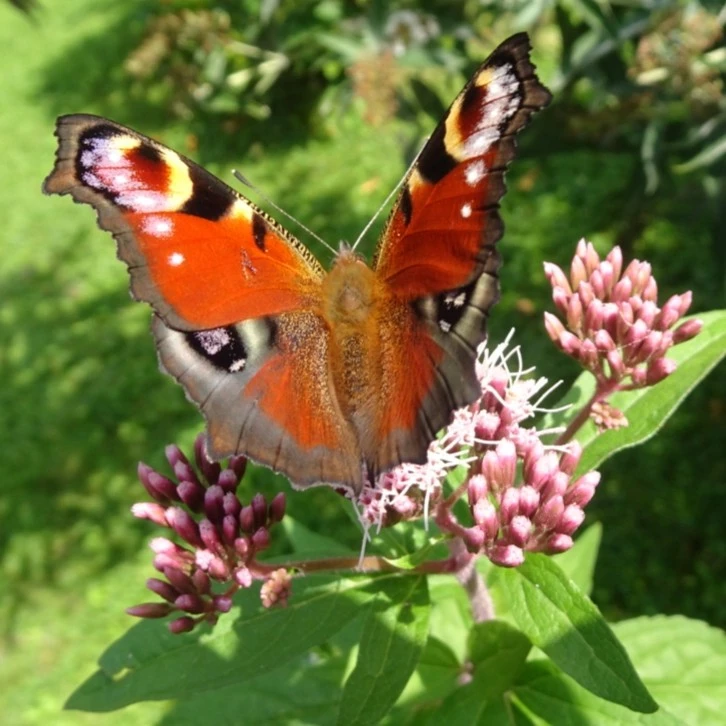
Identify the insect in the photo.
Aglais io
